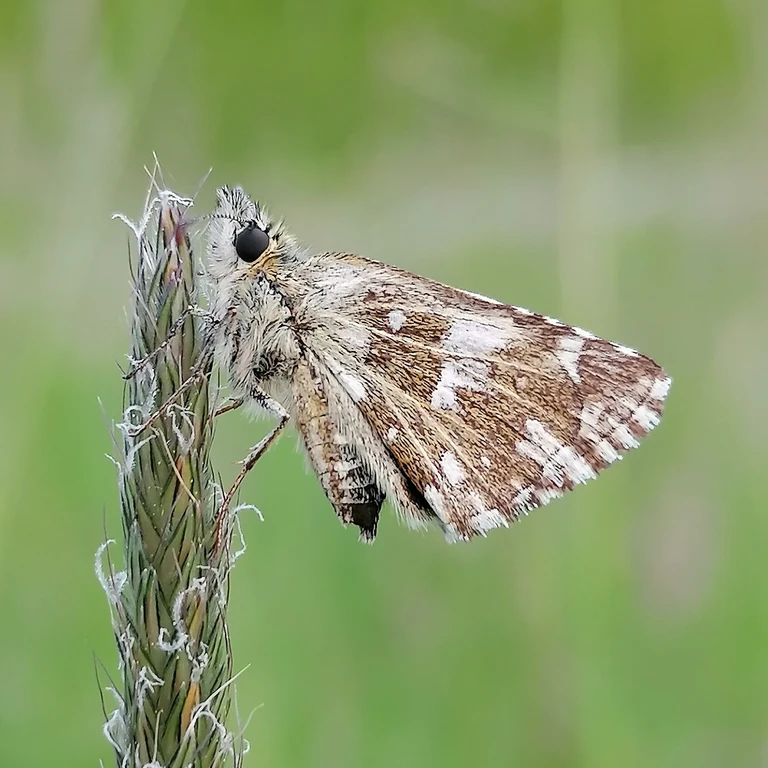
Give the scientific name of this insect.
Pyrgus malvae
